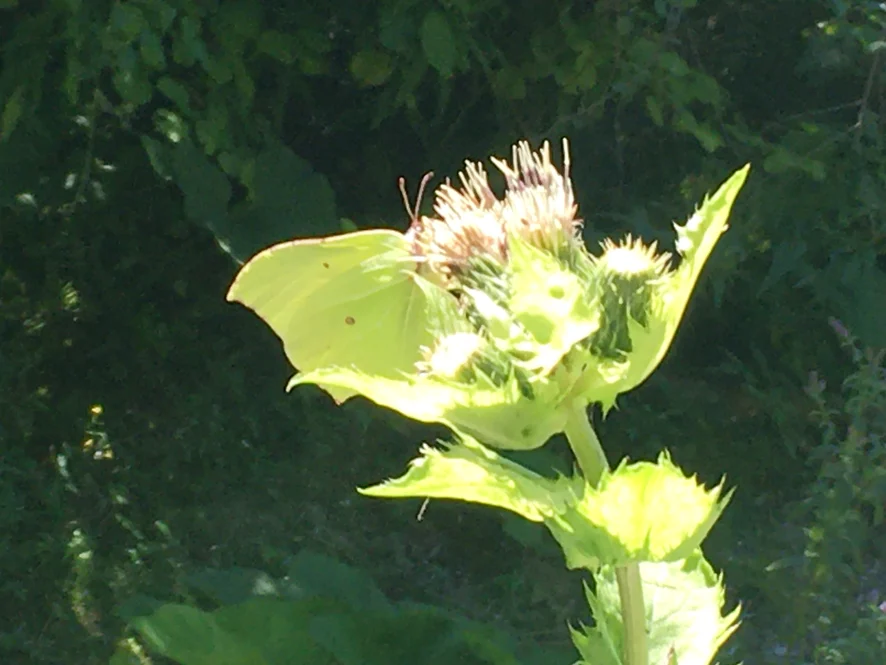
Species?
Gonepteryx rhamni
